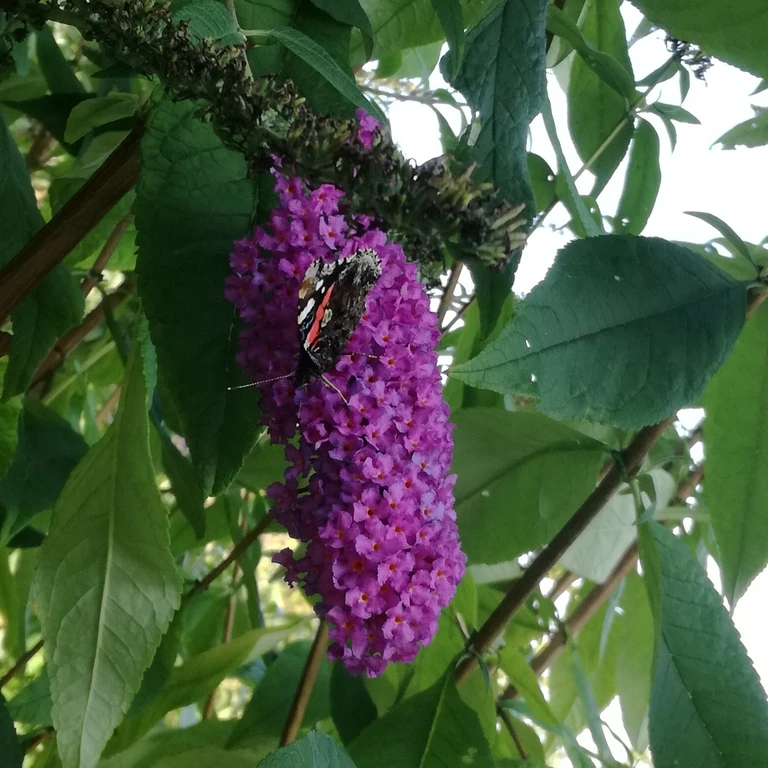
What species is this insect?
Vanessa atalanta
